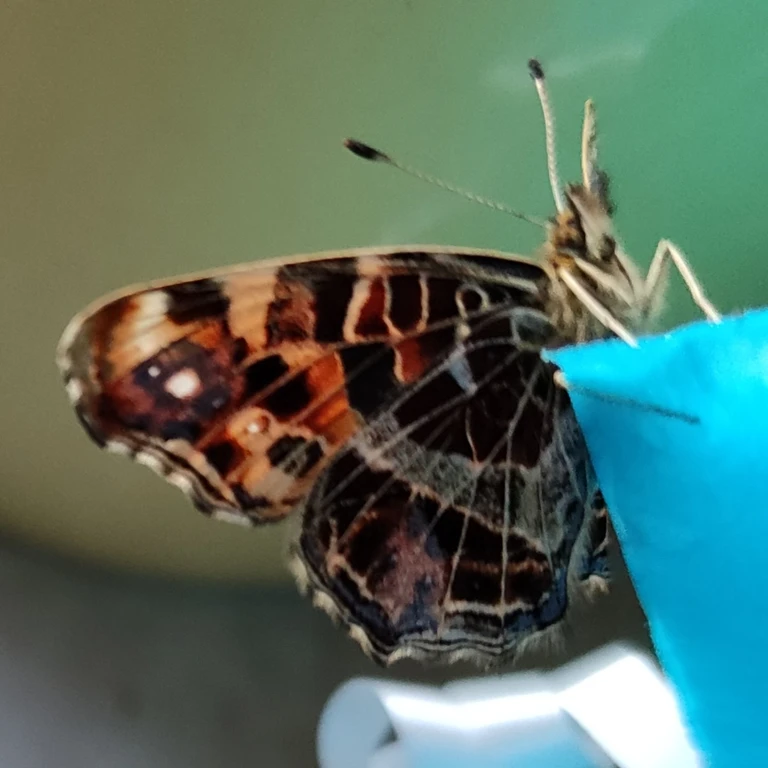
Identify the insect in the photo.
Araschnia levana
